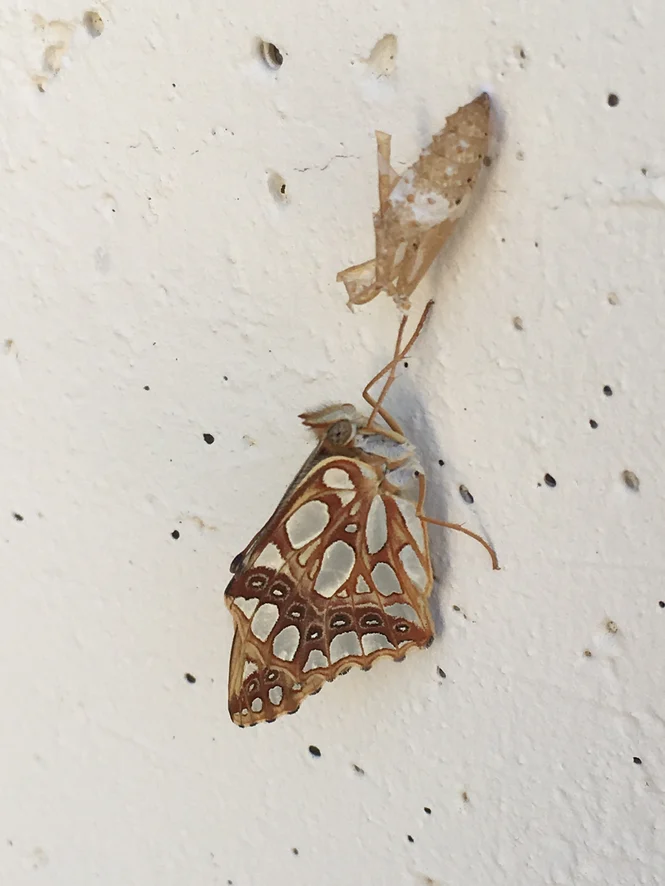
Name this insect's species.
Issoria lathonia
